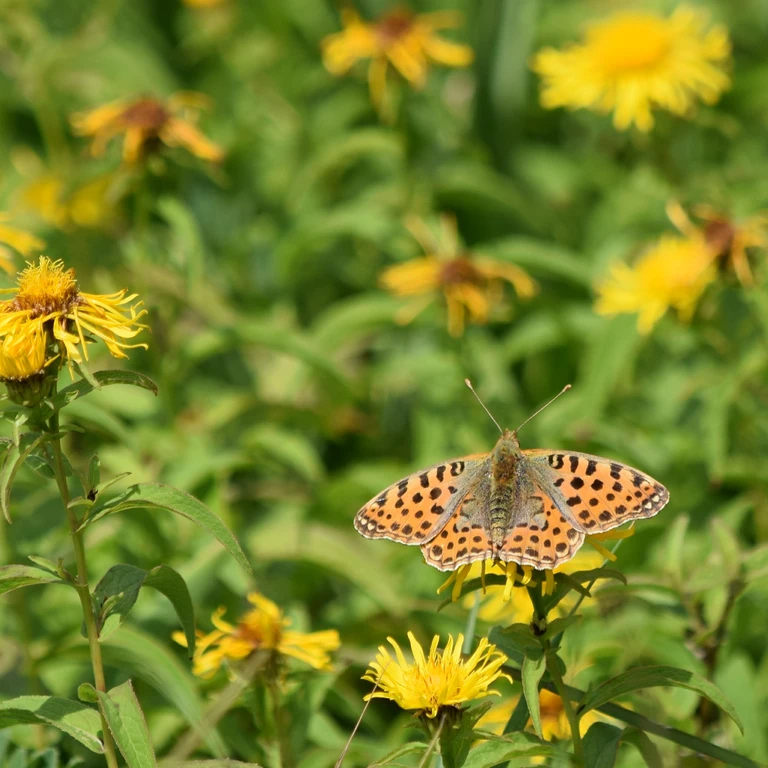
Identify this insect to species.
Issoria lathonia
